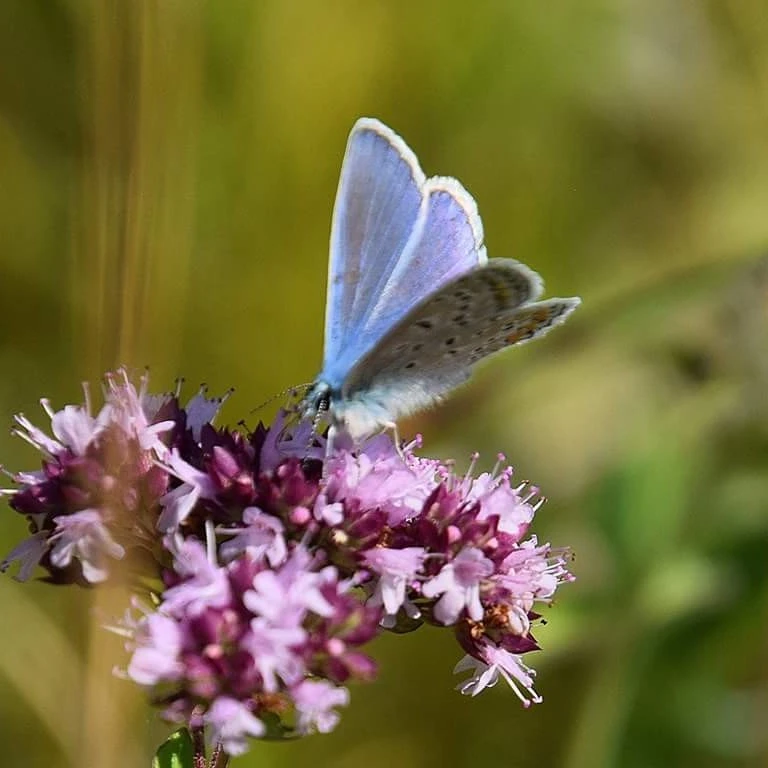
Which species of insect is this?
Polyommatus icarus
